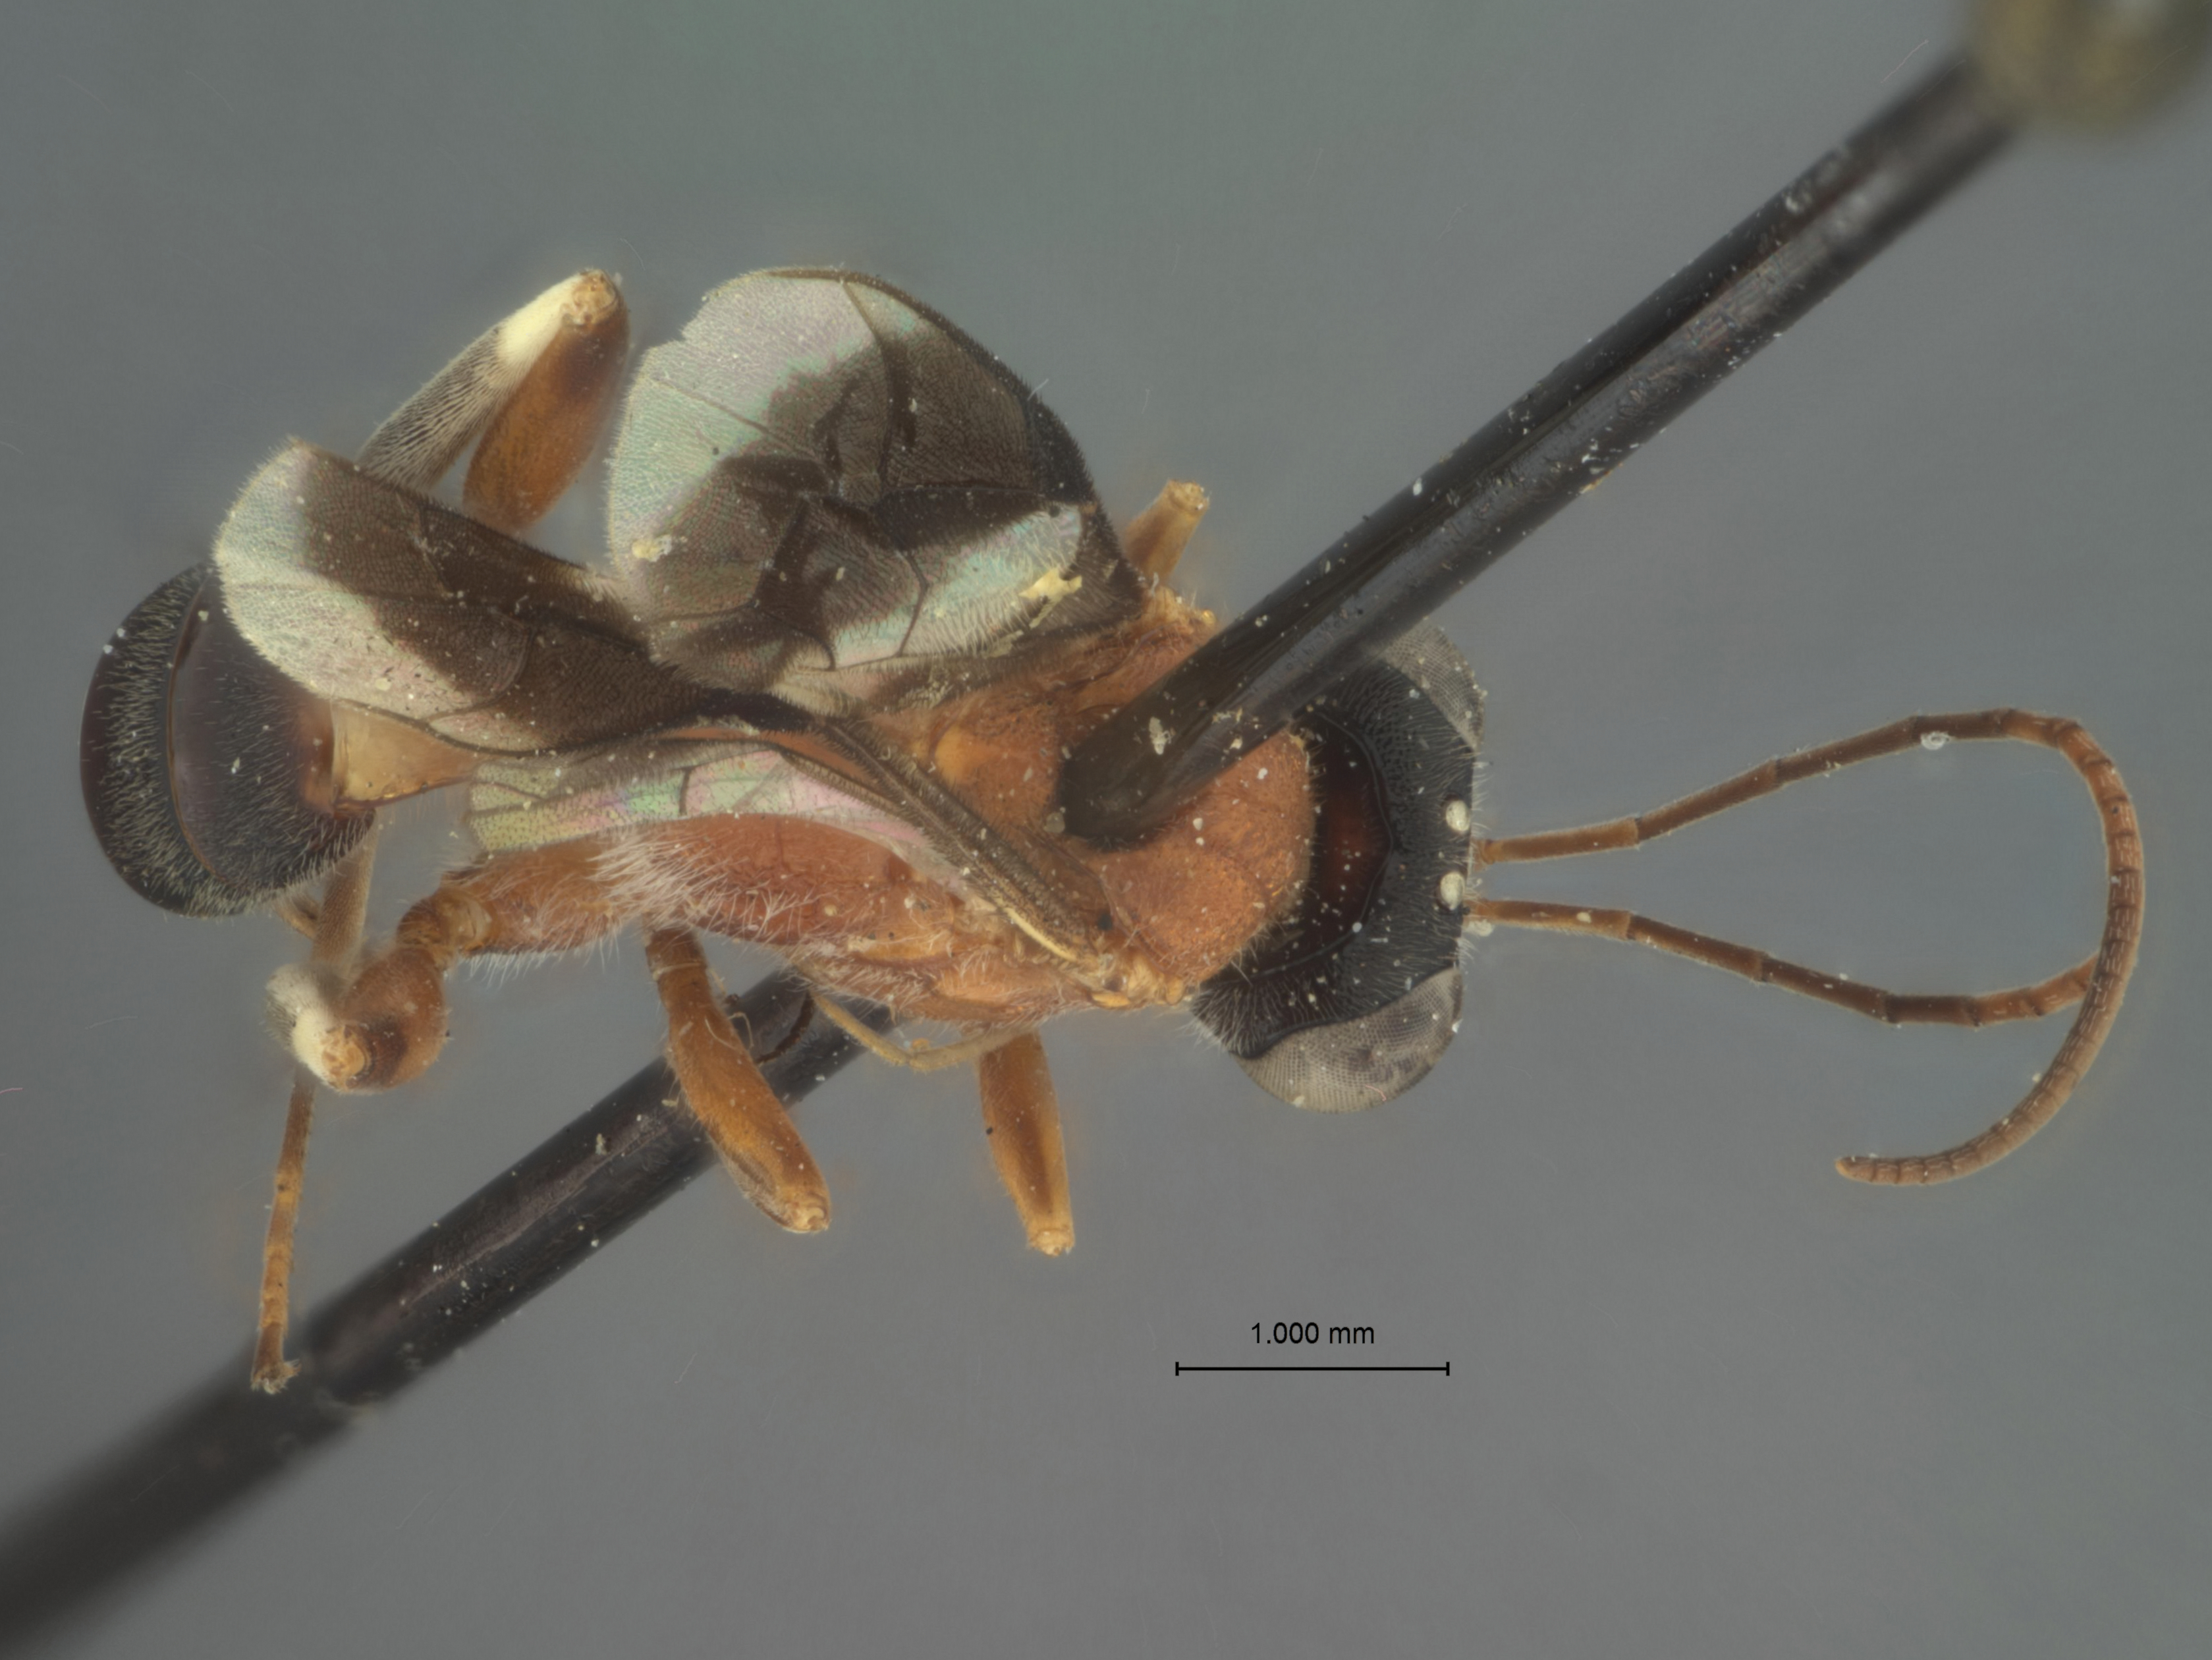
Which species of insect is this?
Apsilops nigriceps
